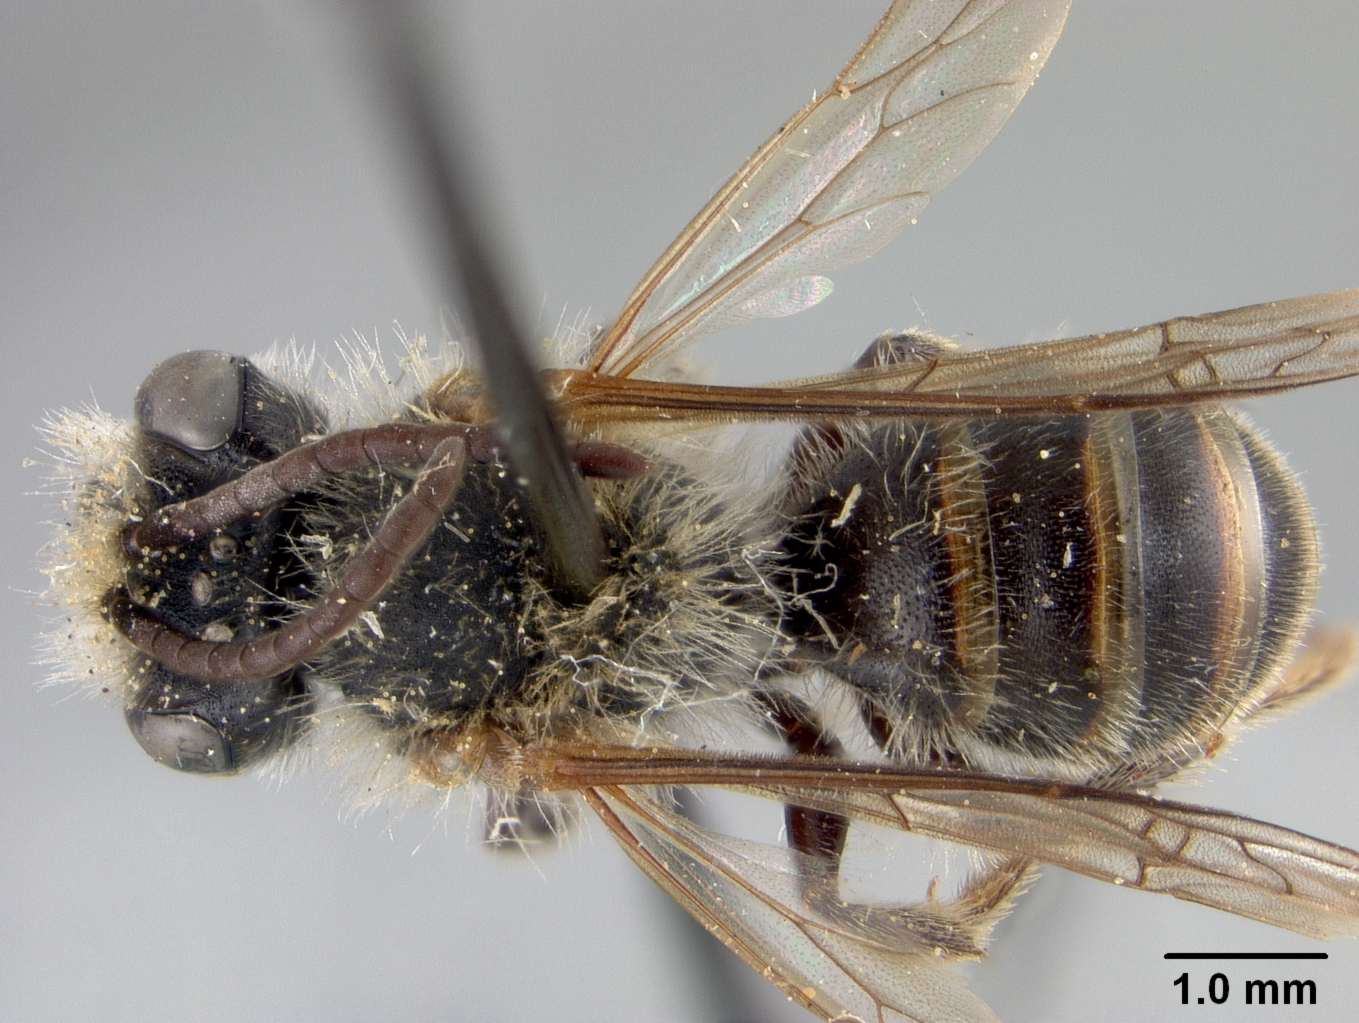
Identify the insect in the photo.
Andrena hondurasica
